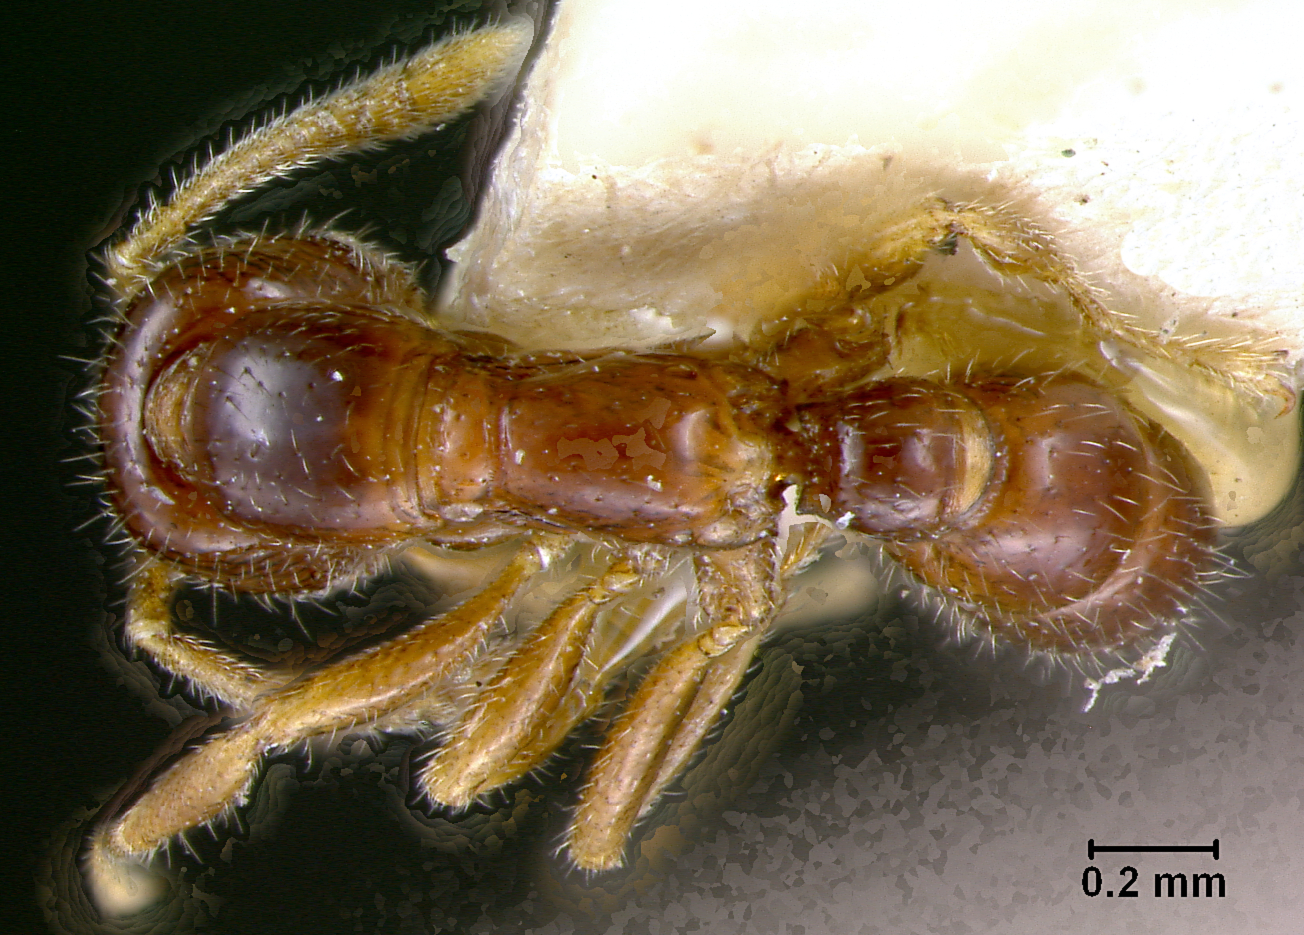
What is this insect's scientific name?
Onychomyrmex doddi
